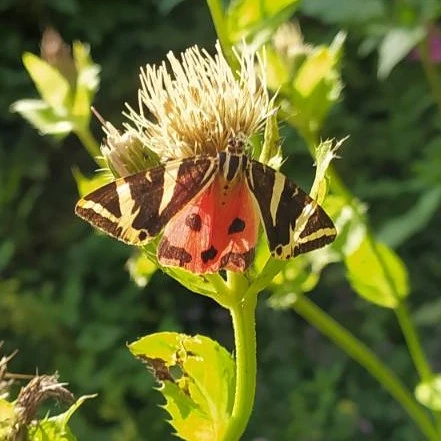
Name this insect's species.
Euplagia quadripunctaria
